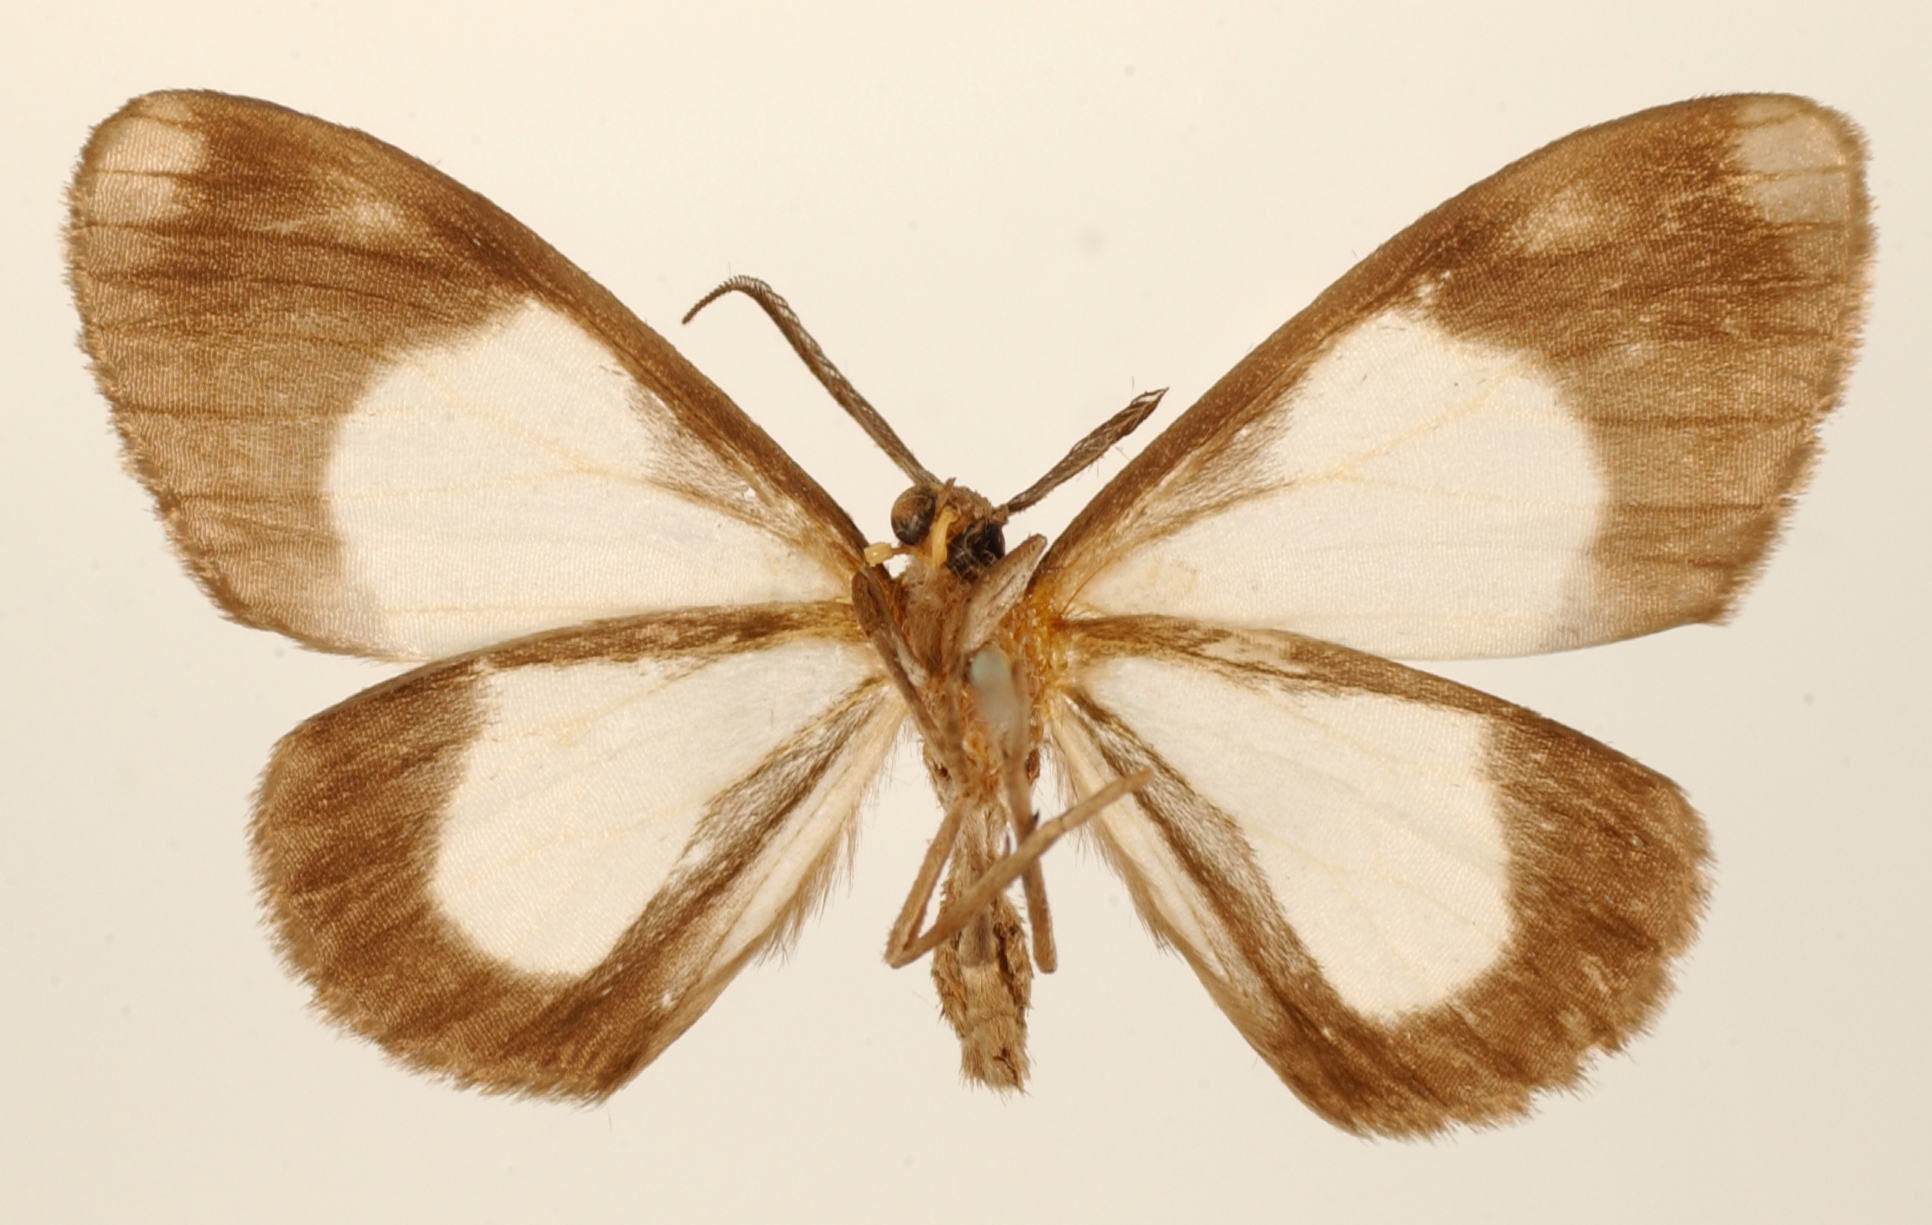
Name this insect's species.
Perigramma religiosa
